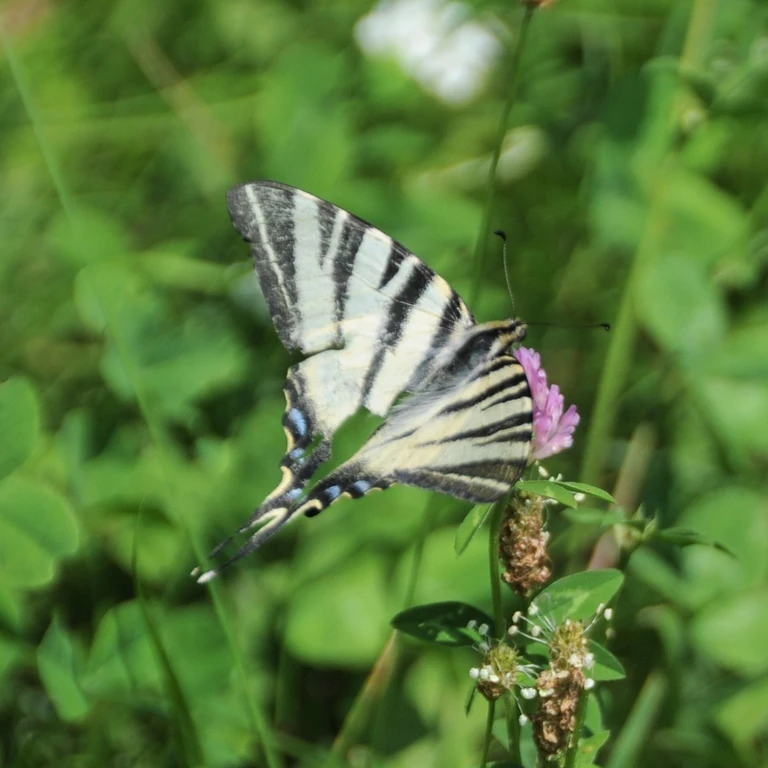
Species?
Iphiclides podalirius
